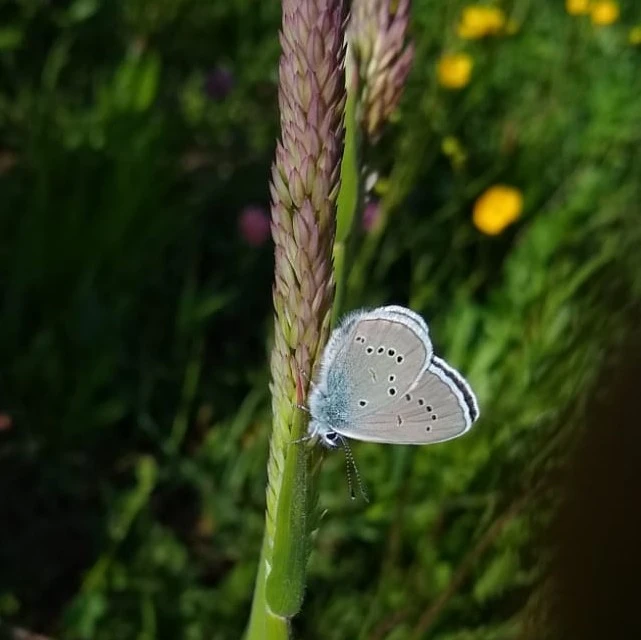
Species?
Cyaniris semiargus
